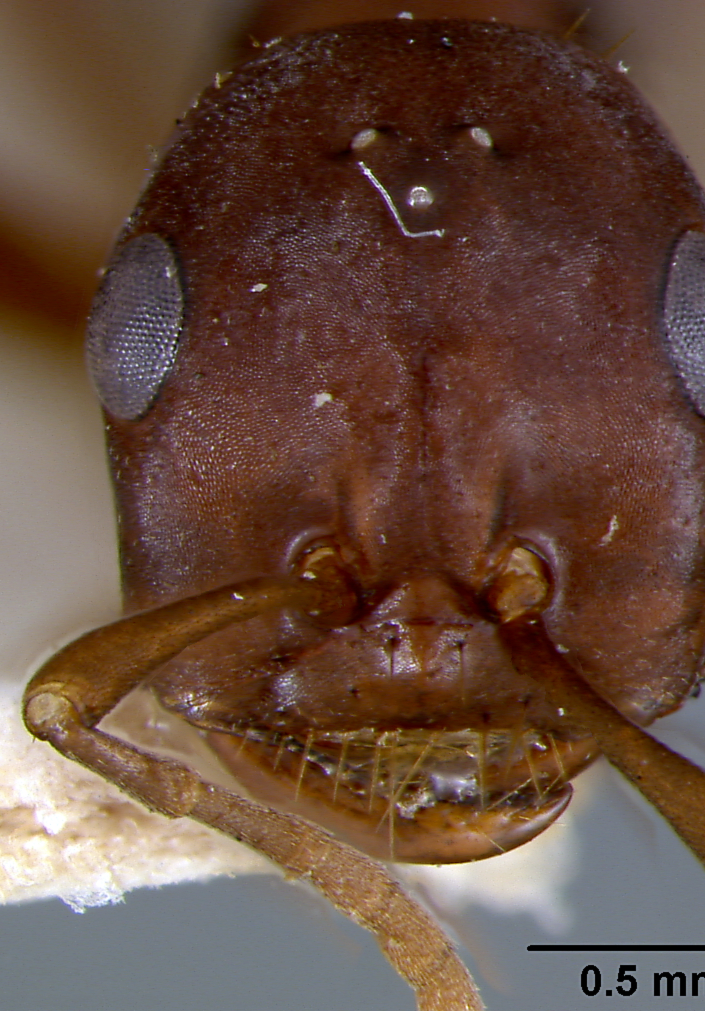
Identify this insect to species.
Polyergus rufescens
